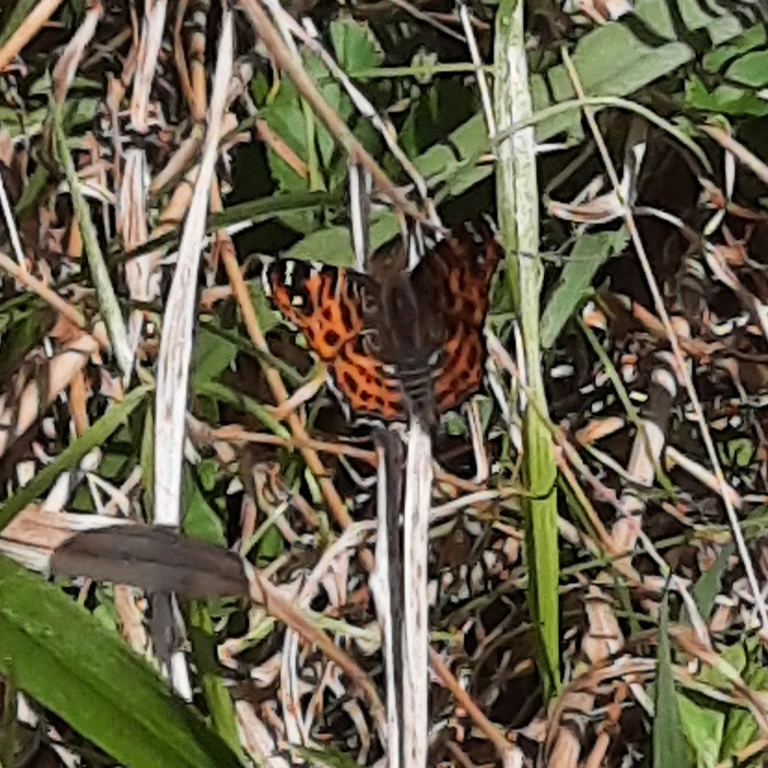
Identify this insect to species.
Araschnia levana
